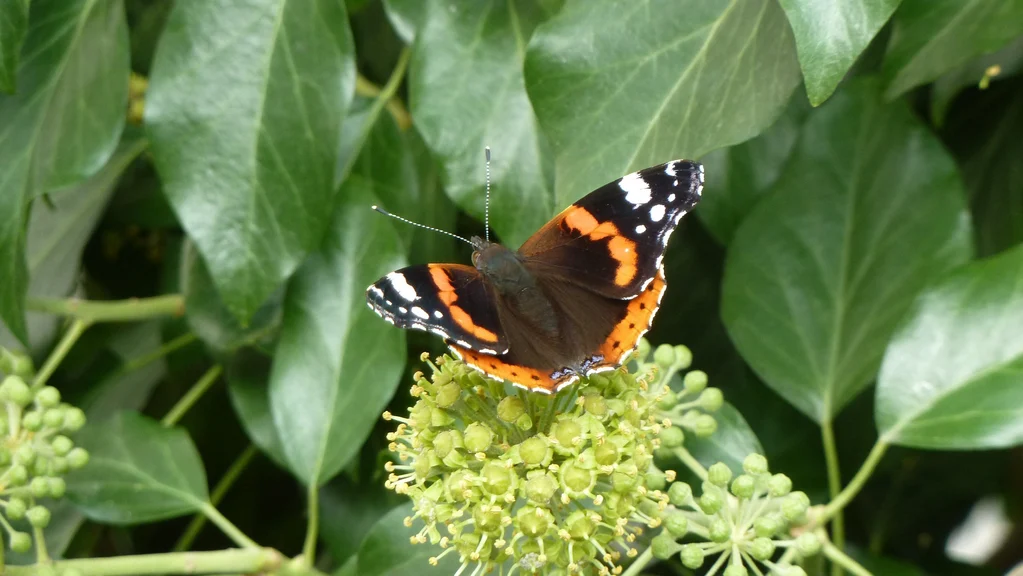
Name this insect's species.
Vanessa atalanta
